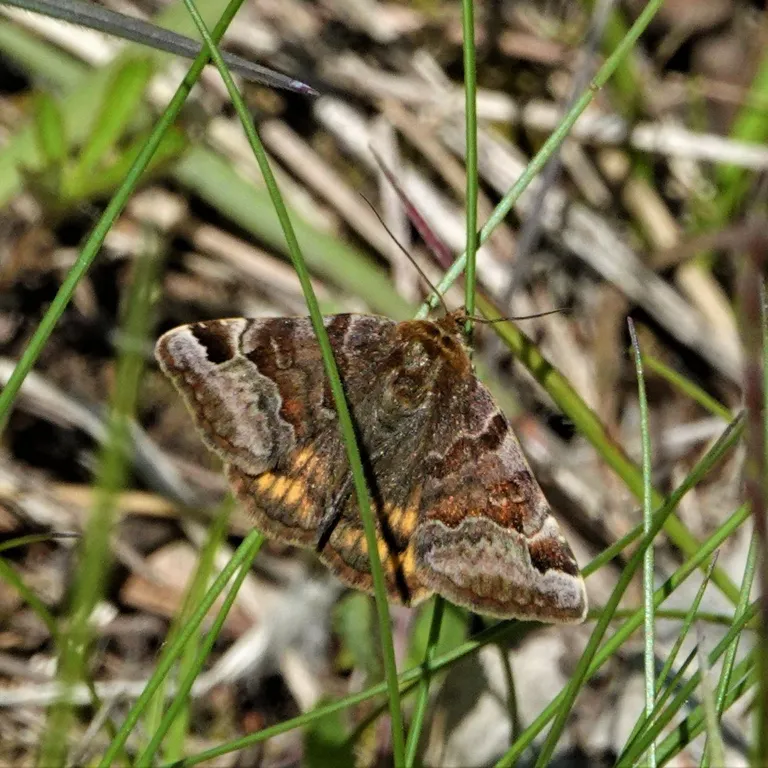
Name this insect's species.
Euclidia glyphica
